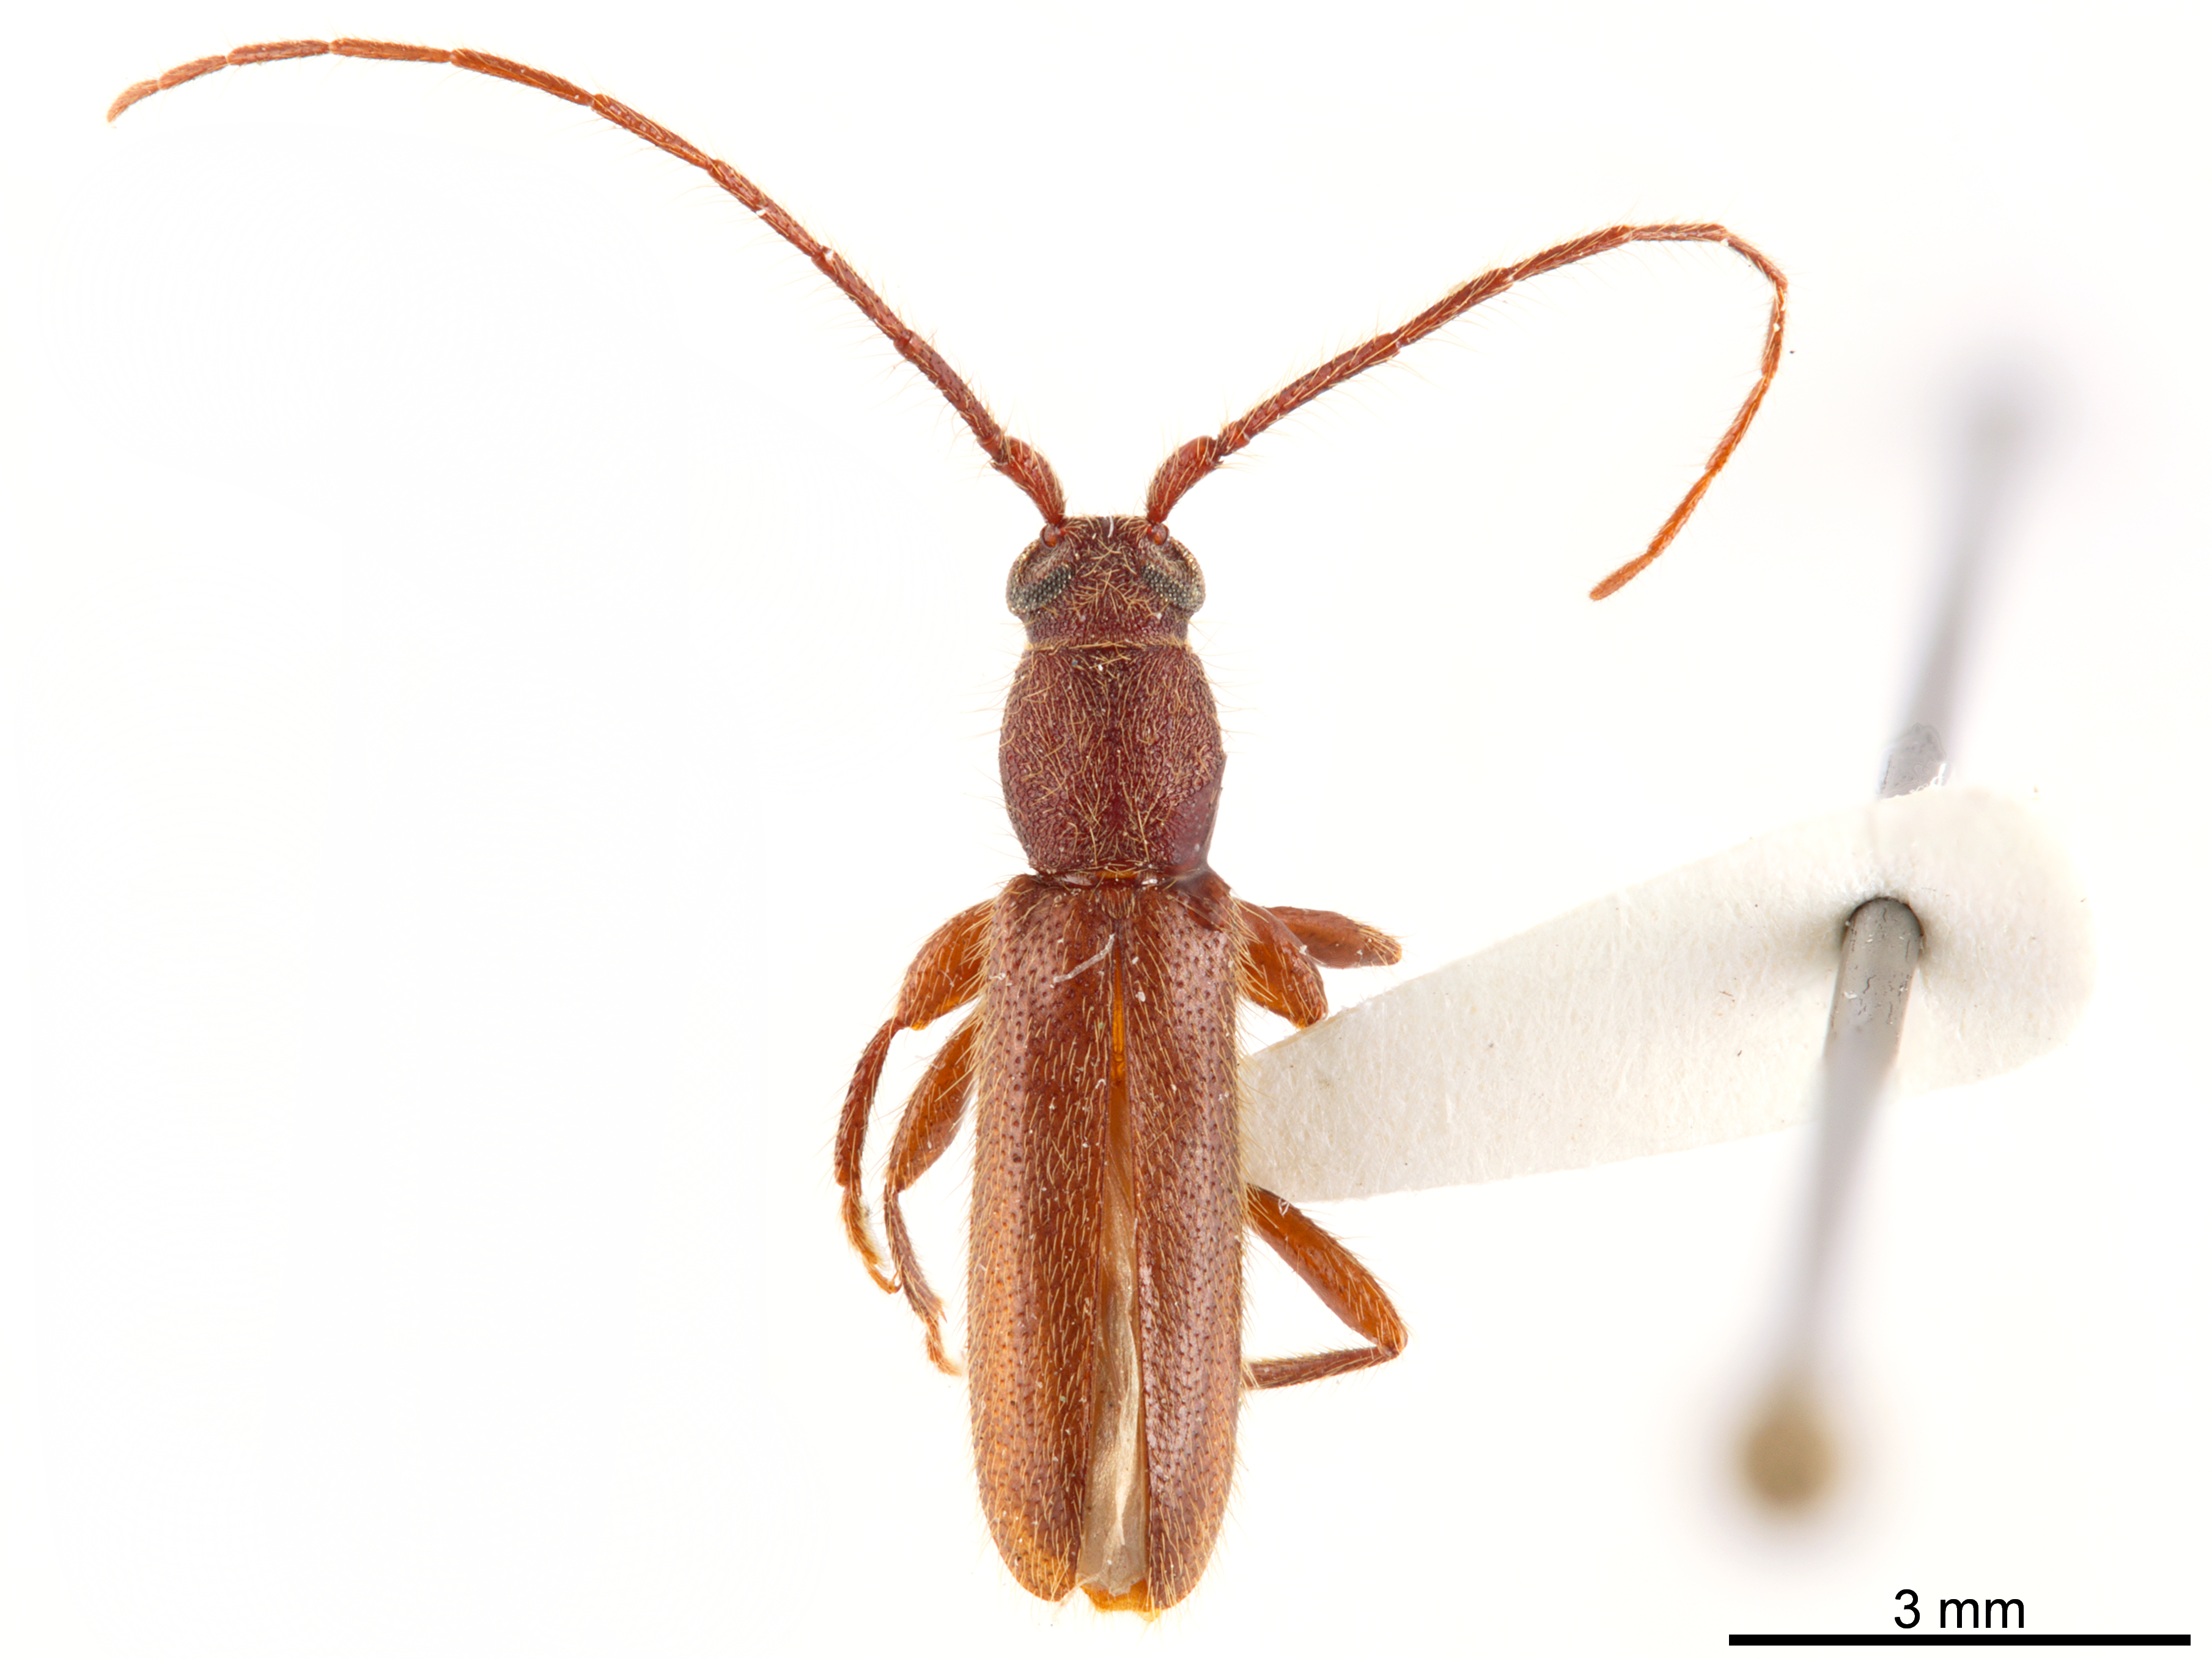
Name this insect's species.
Geropa concolor
